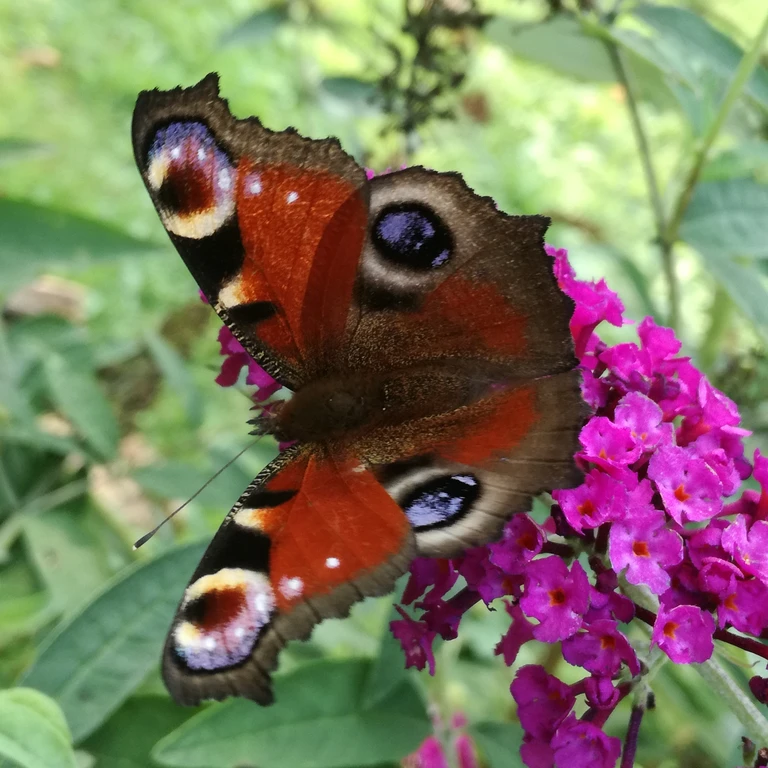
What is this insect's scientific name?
Aglais io
